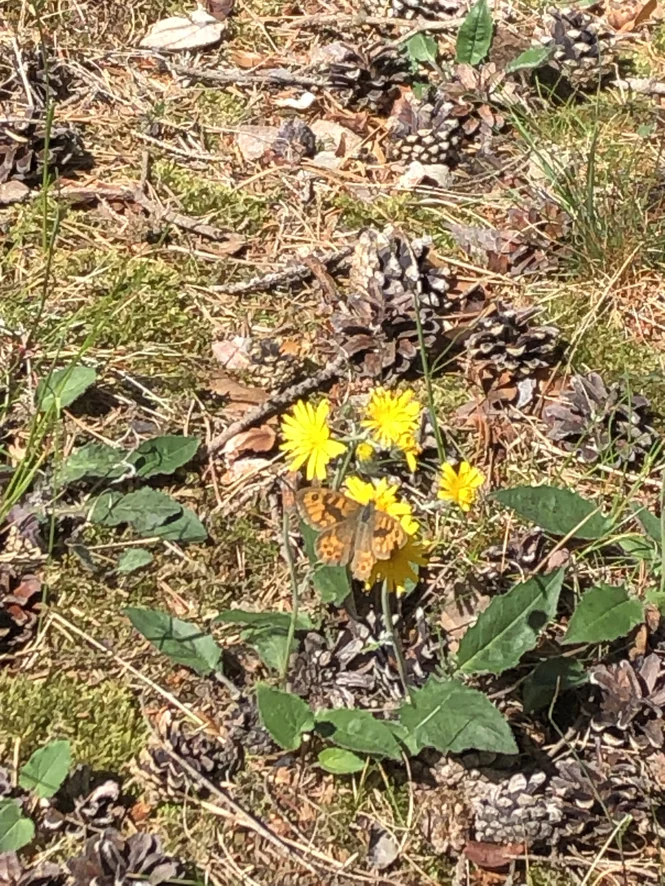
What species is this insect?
Lasiommata megera (also Pararge megera)
